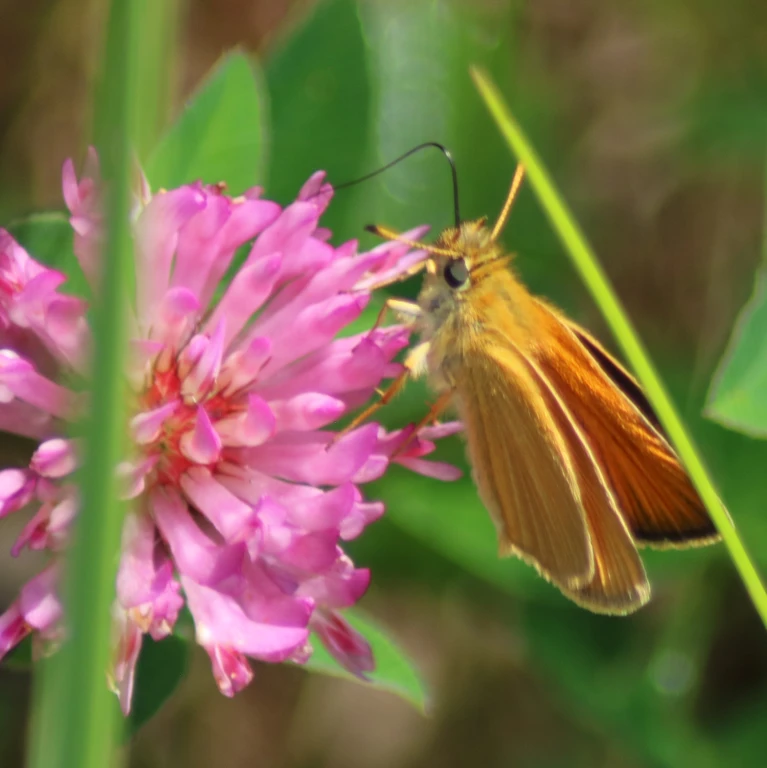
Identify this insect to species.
Thymelicus lineola
